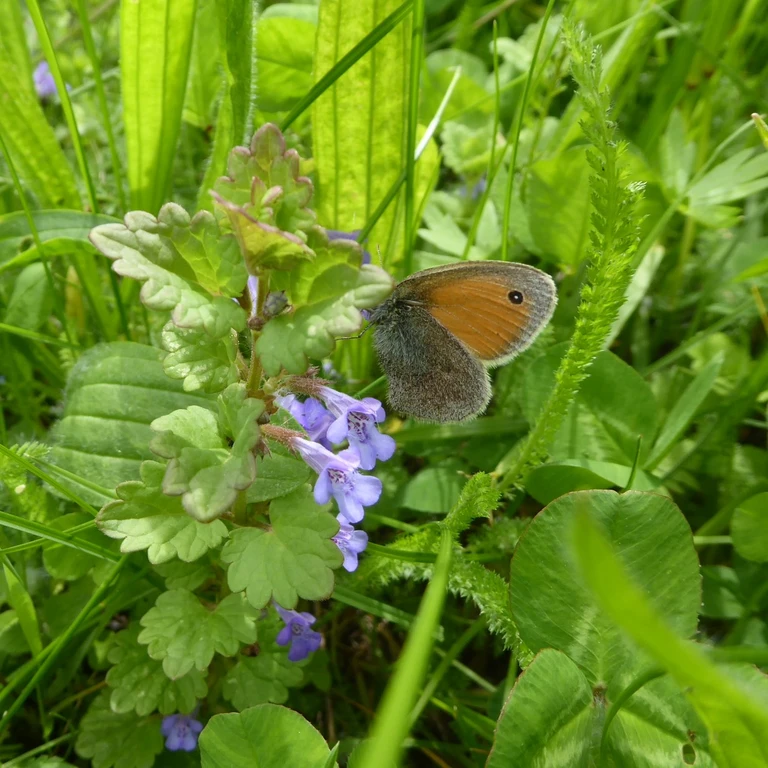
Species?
Coenonympha pamphilus
